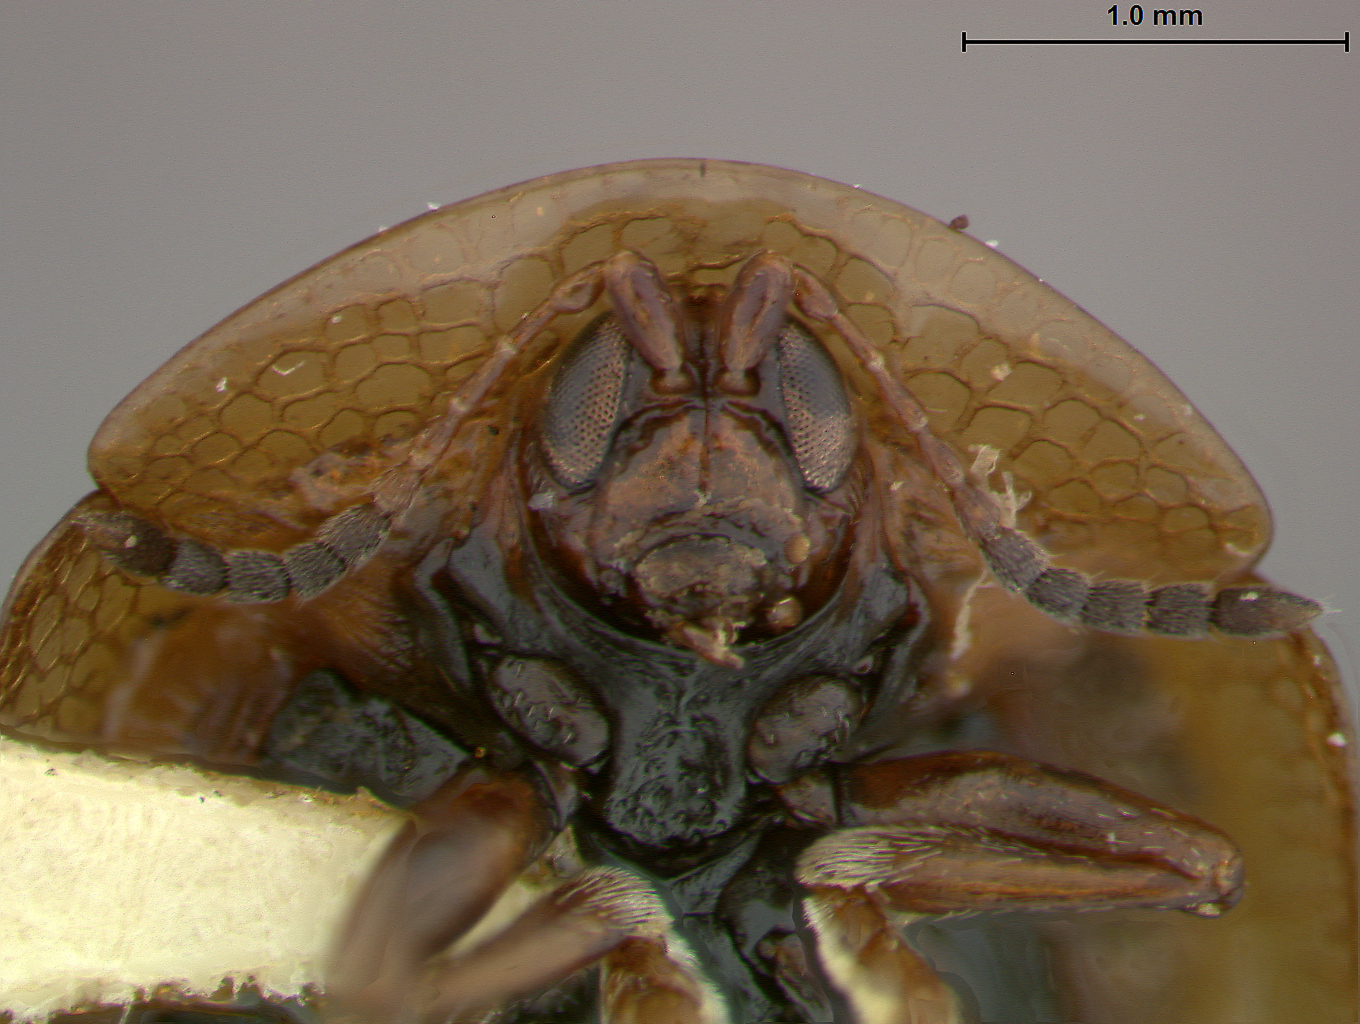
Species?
Agroiconota sanareensis
